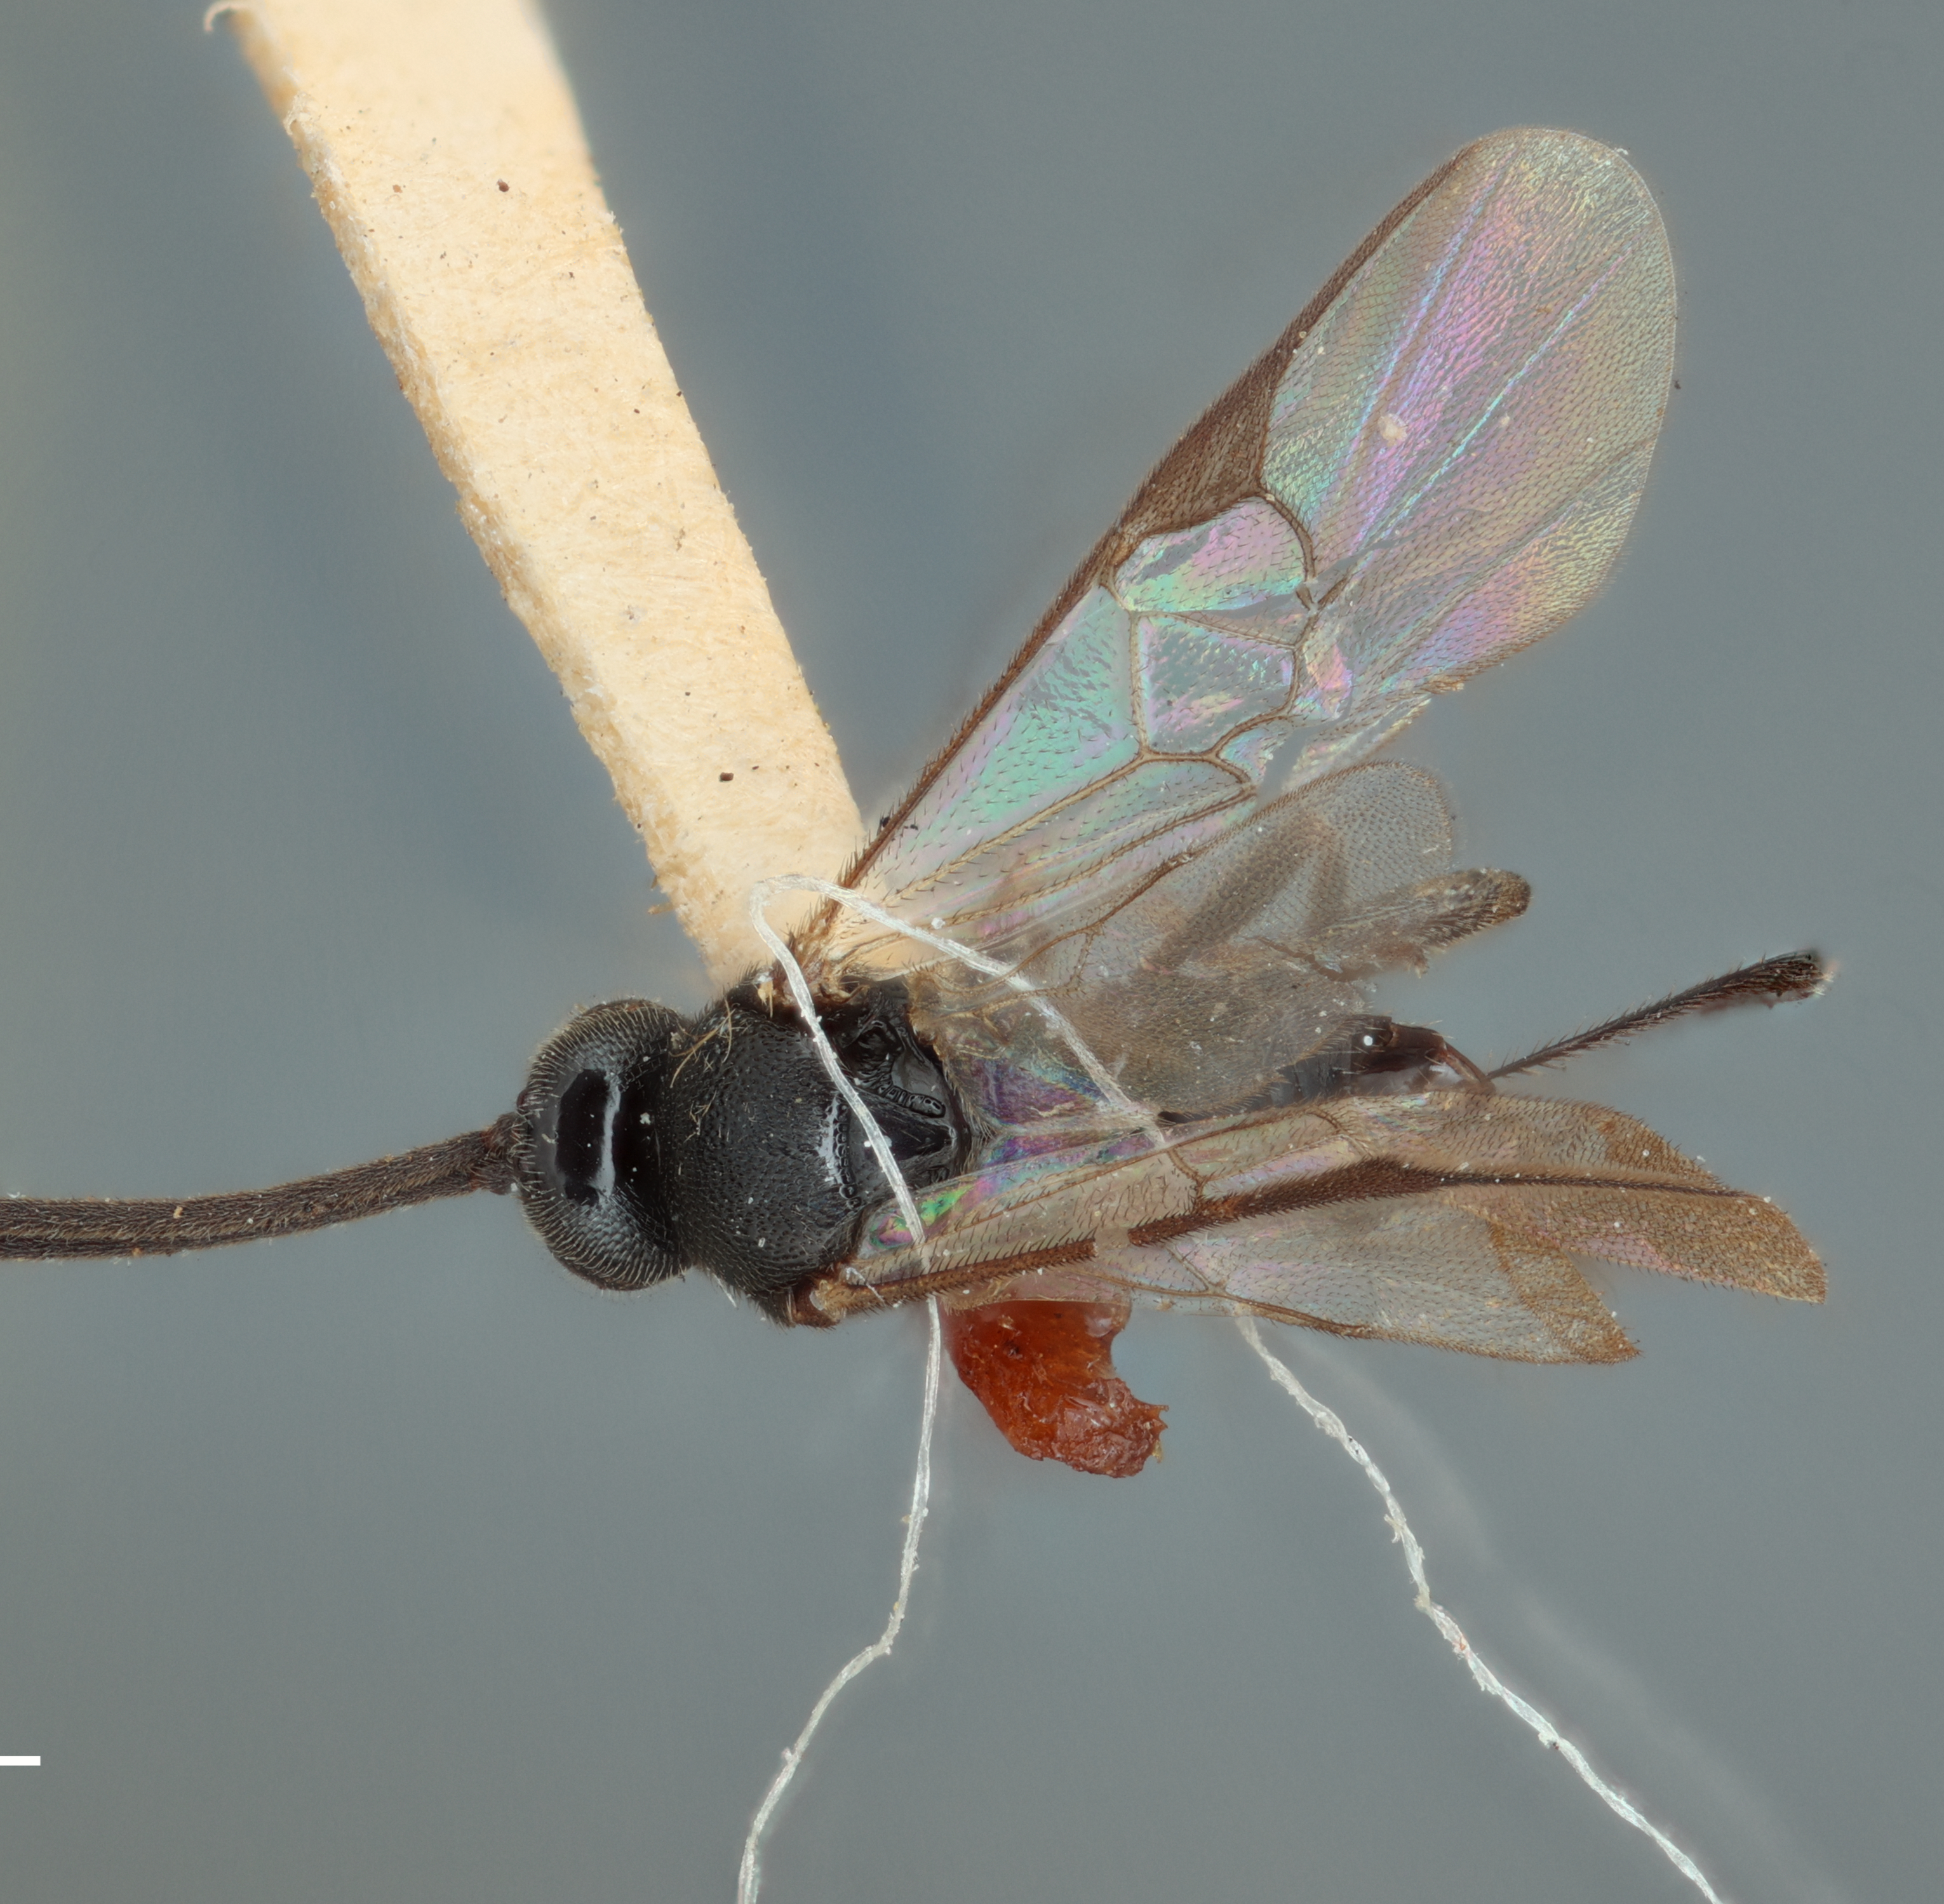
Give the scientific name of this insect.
Apanteles galatea
